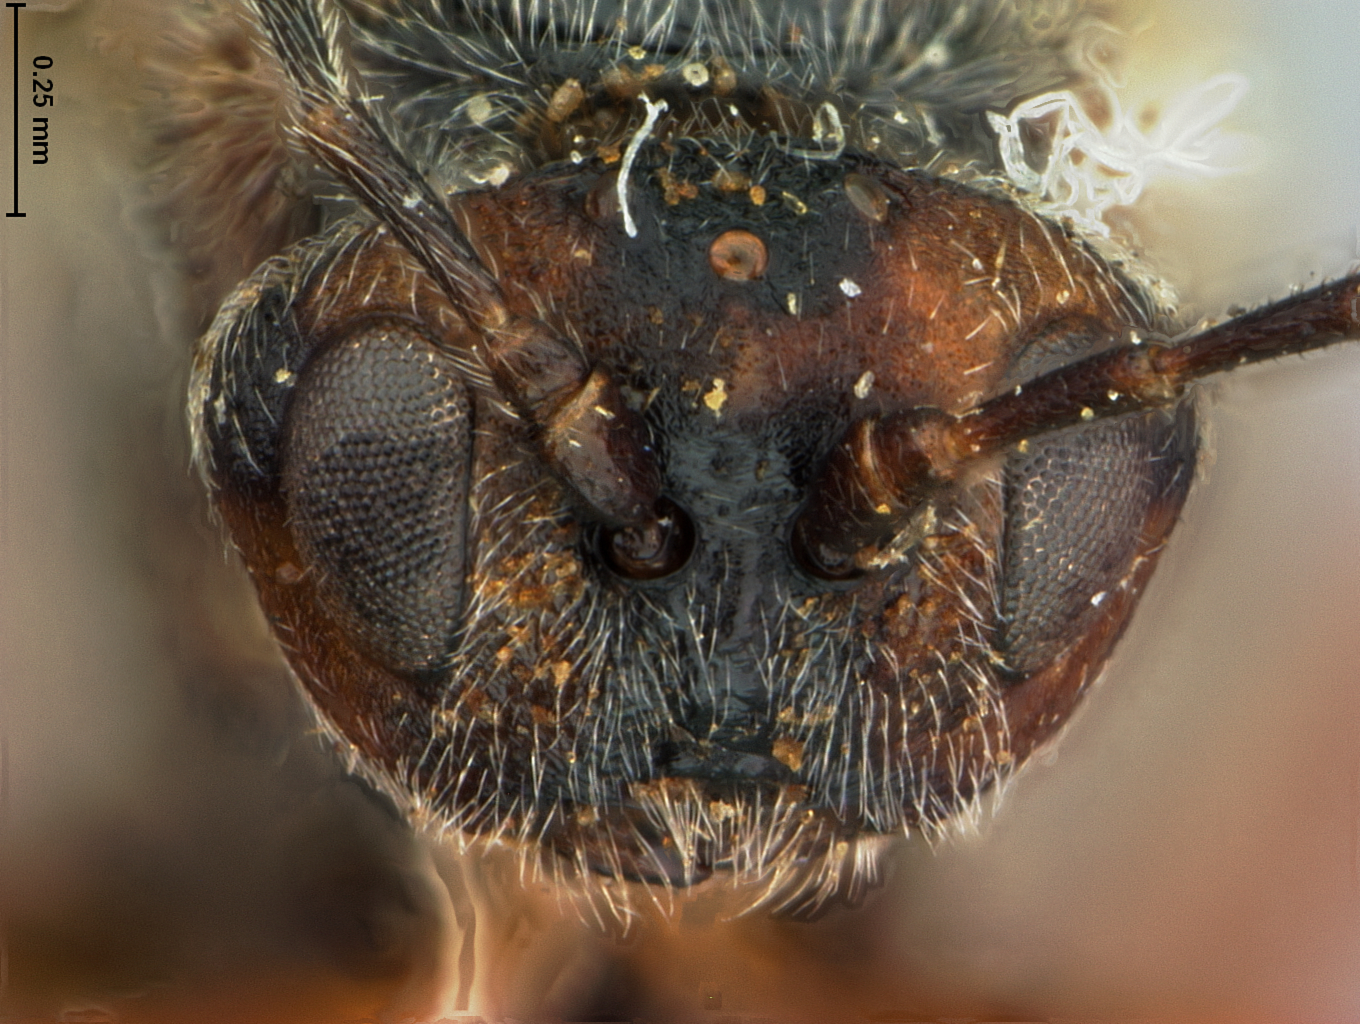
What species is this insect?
Holcaspis monticola
